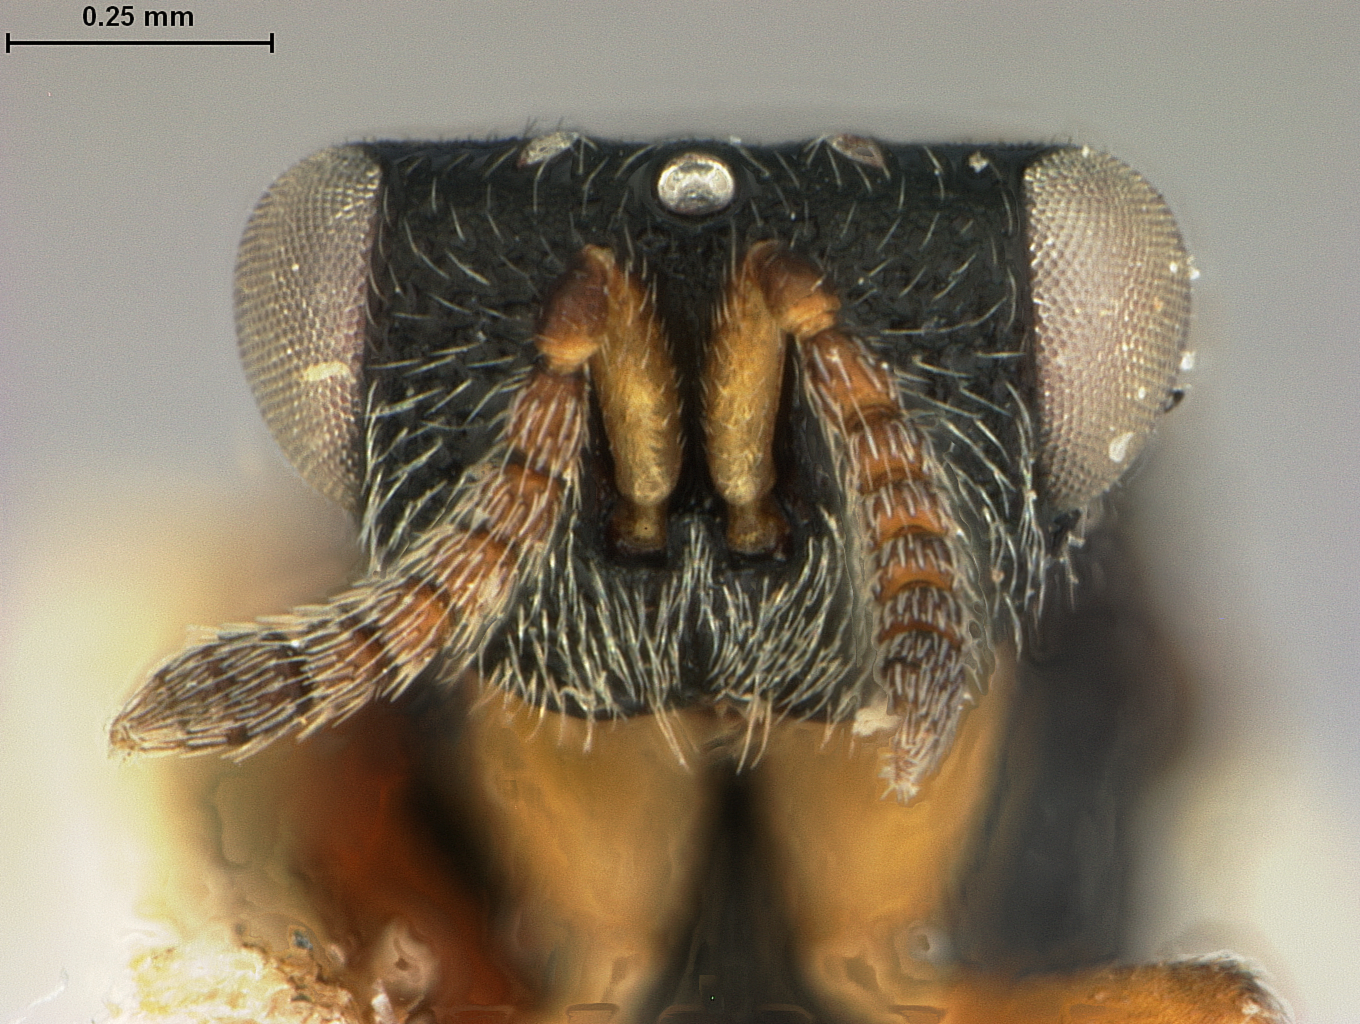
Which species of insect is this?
Decatomidea polygraphi
